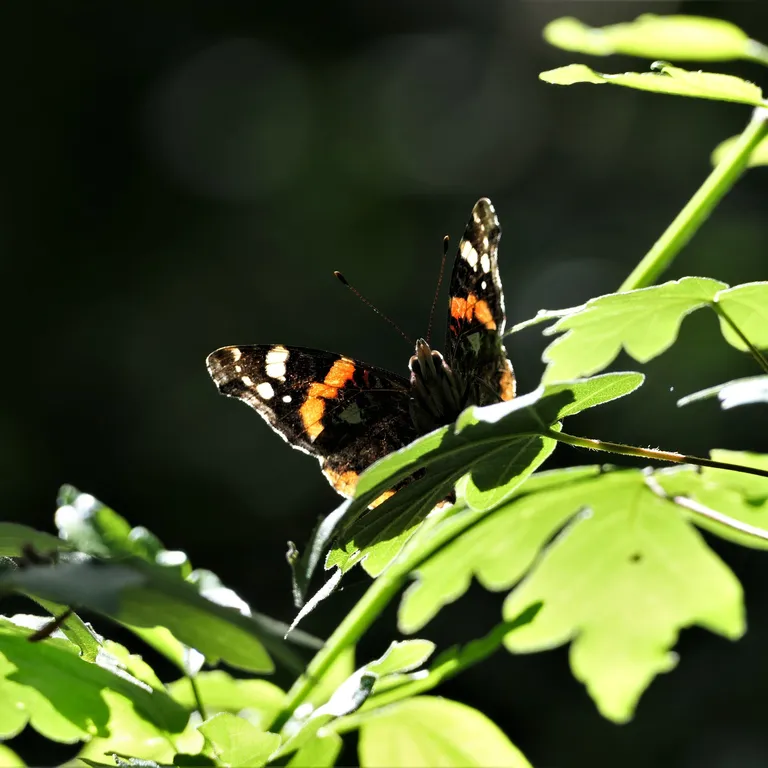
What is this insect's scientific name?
Vanessa atalanta
